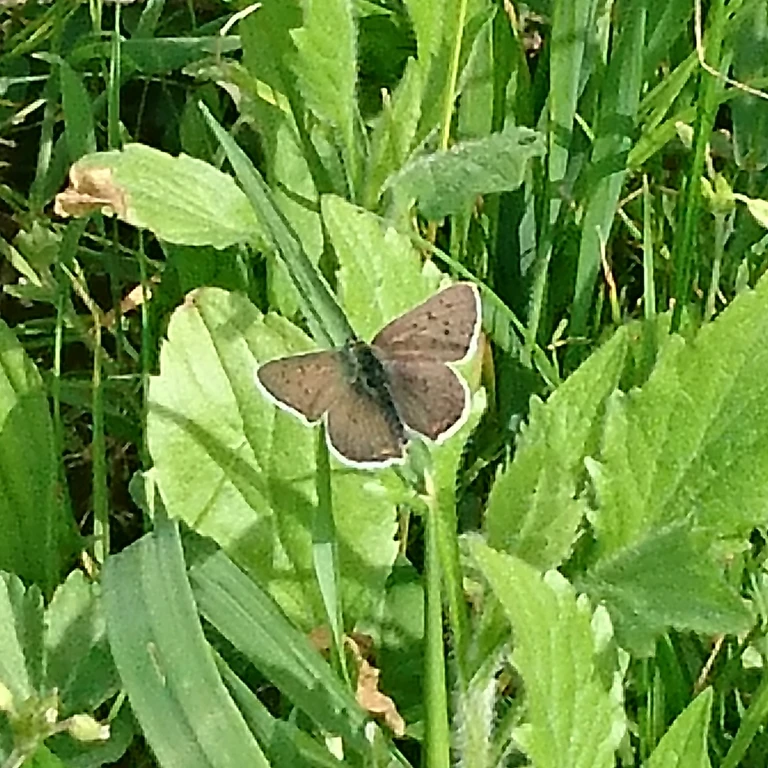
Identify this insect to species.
Lycaena tityrus (also Loweia tityrus)
